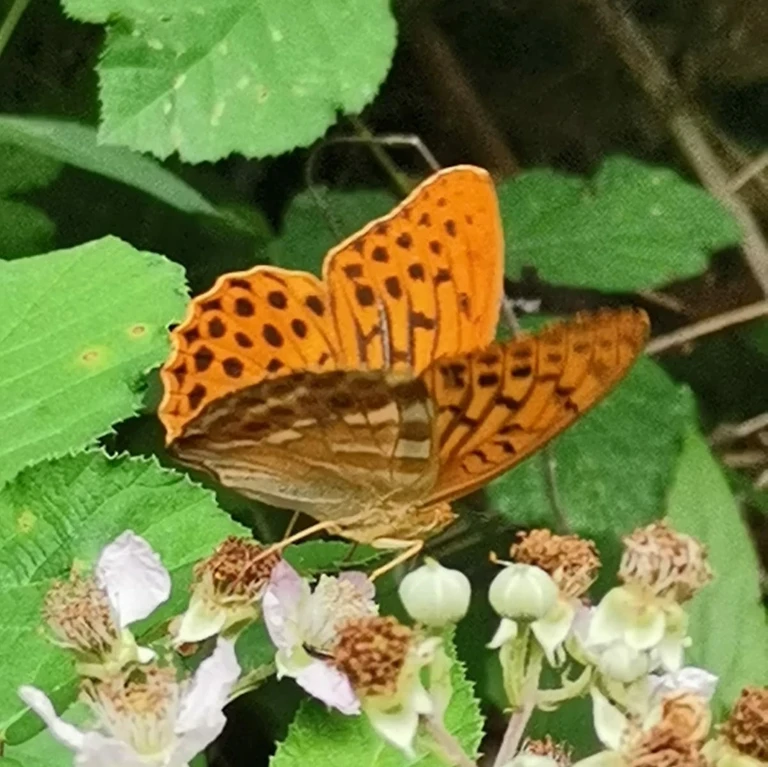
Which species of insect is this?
Argynnis paphia
